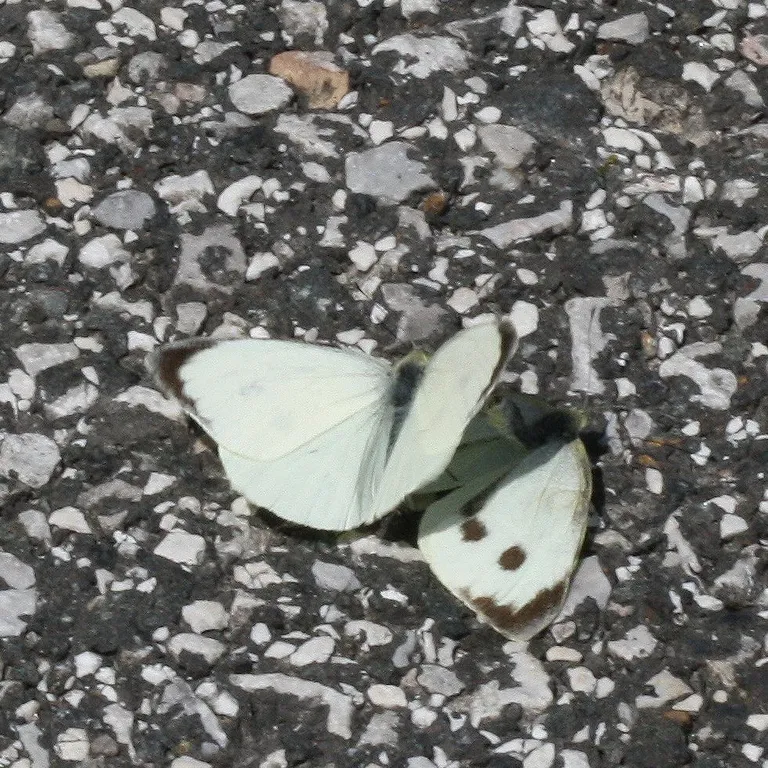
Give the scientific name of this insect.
Pieris brassicae
